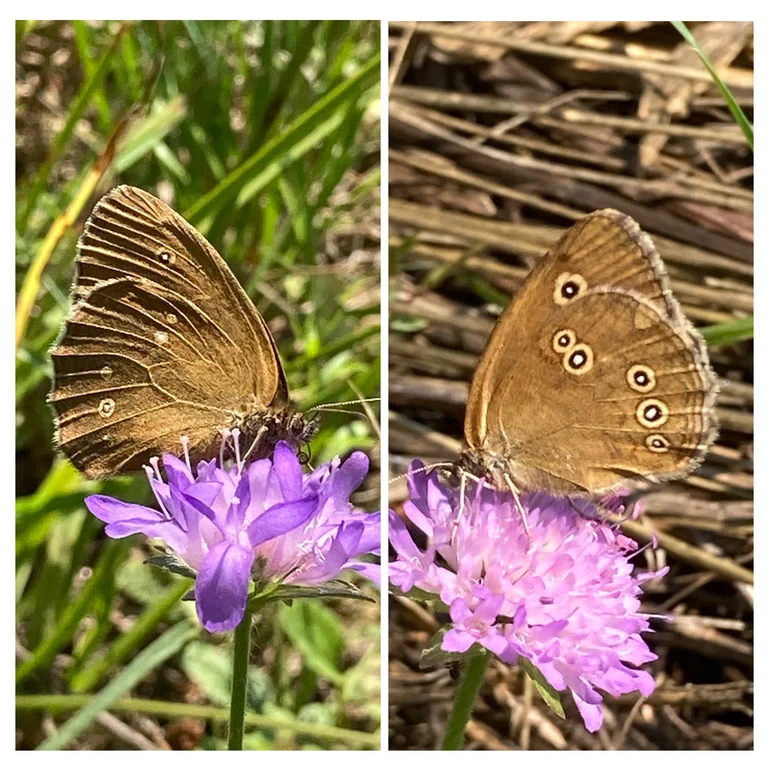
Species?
Aphantopus hyperantus
